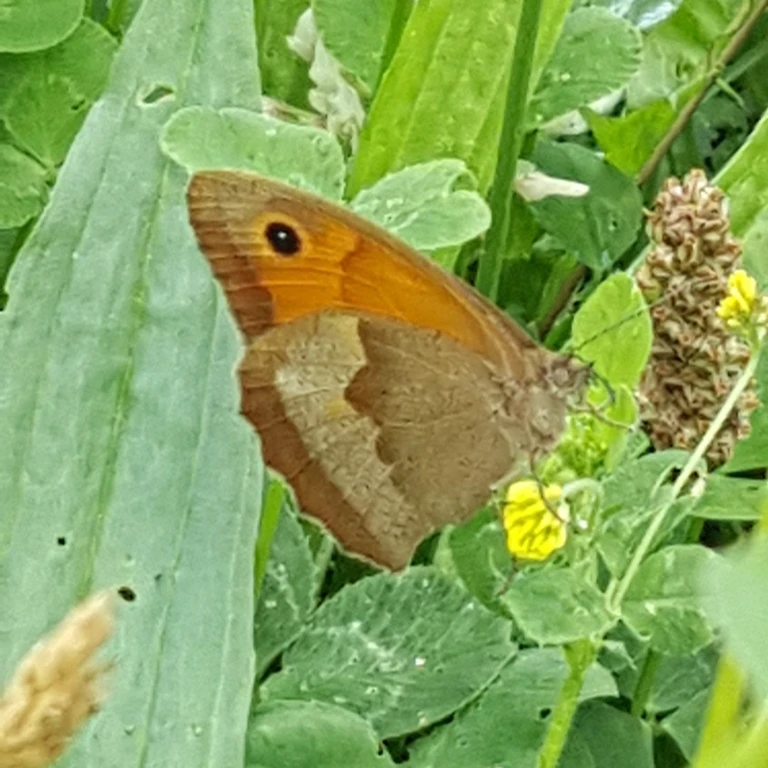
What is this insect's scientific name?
Maniola jurtina
